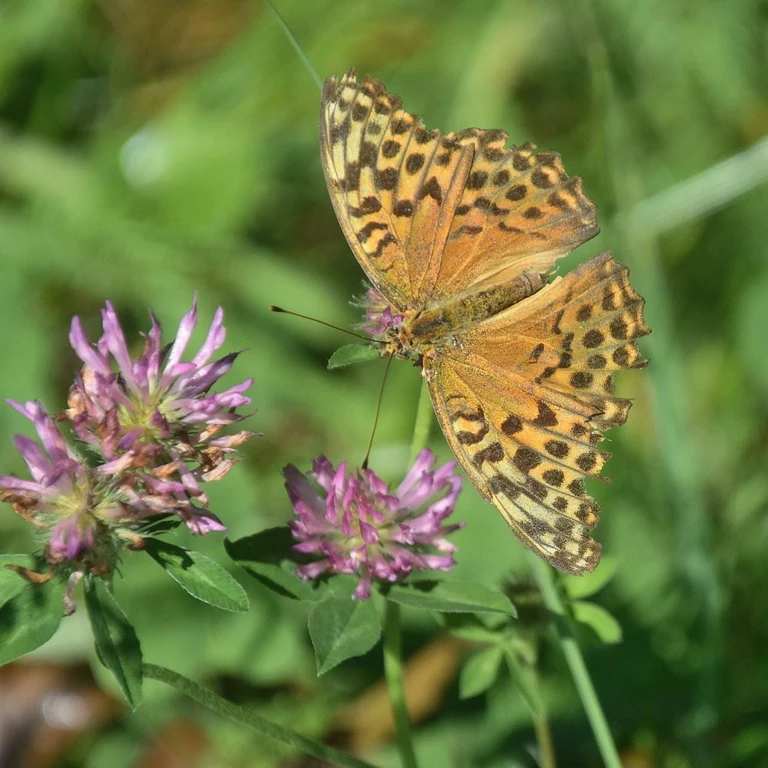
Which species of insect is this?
Argynnis paphia
